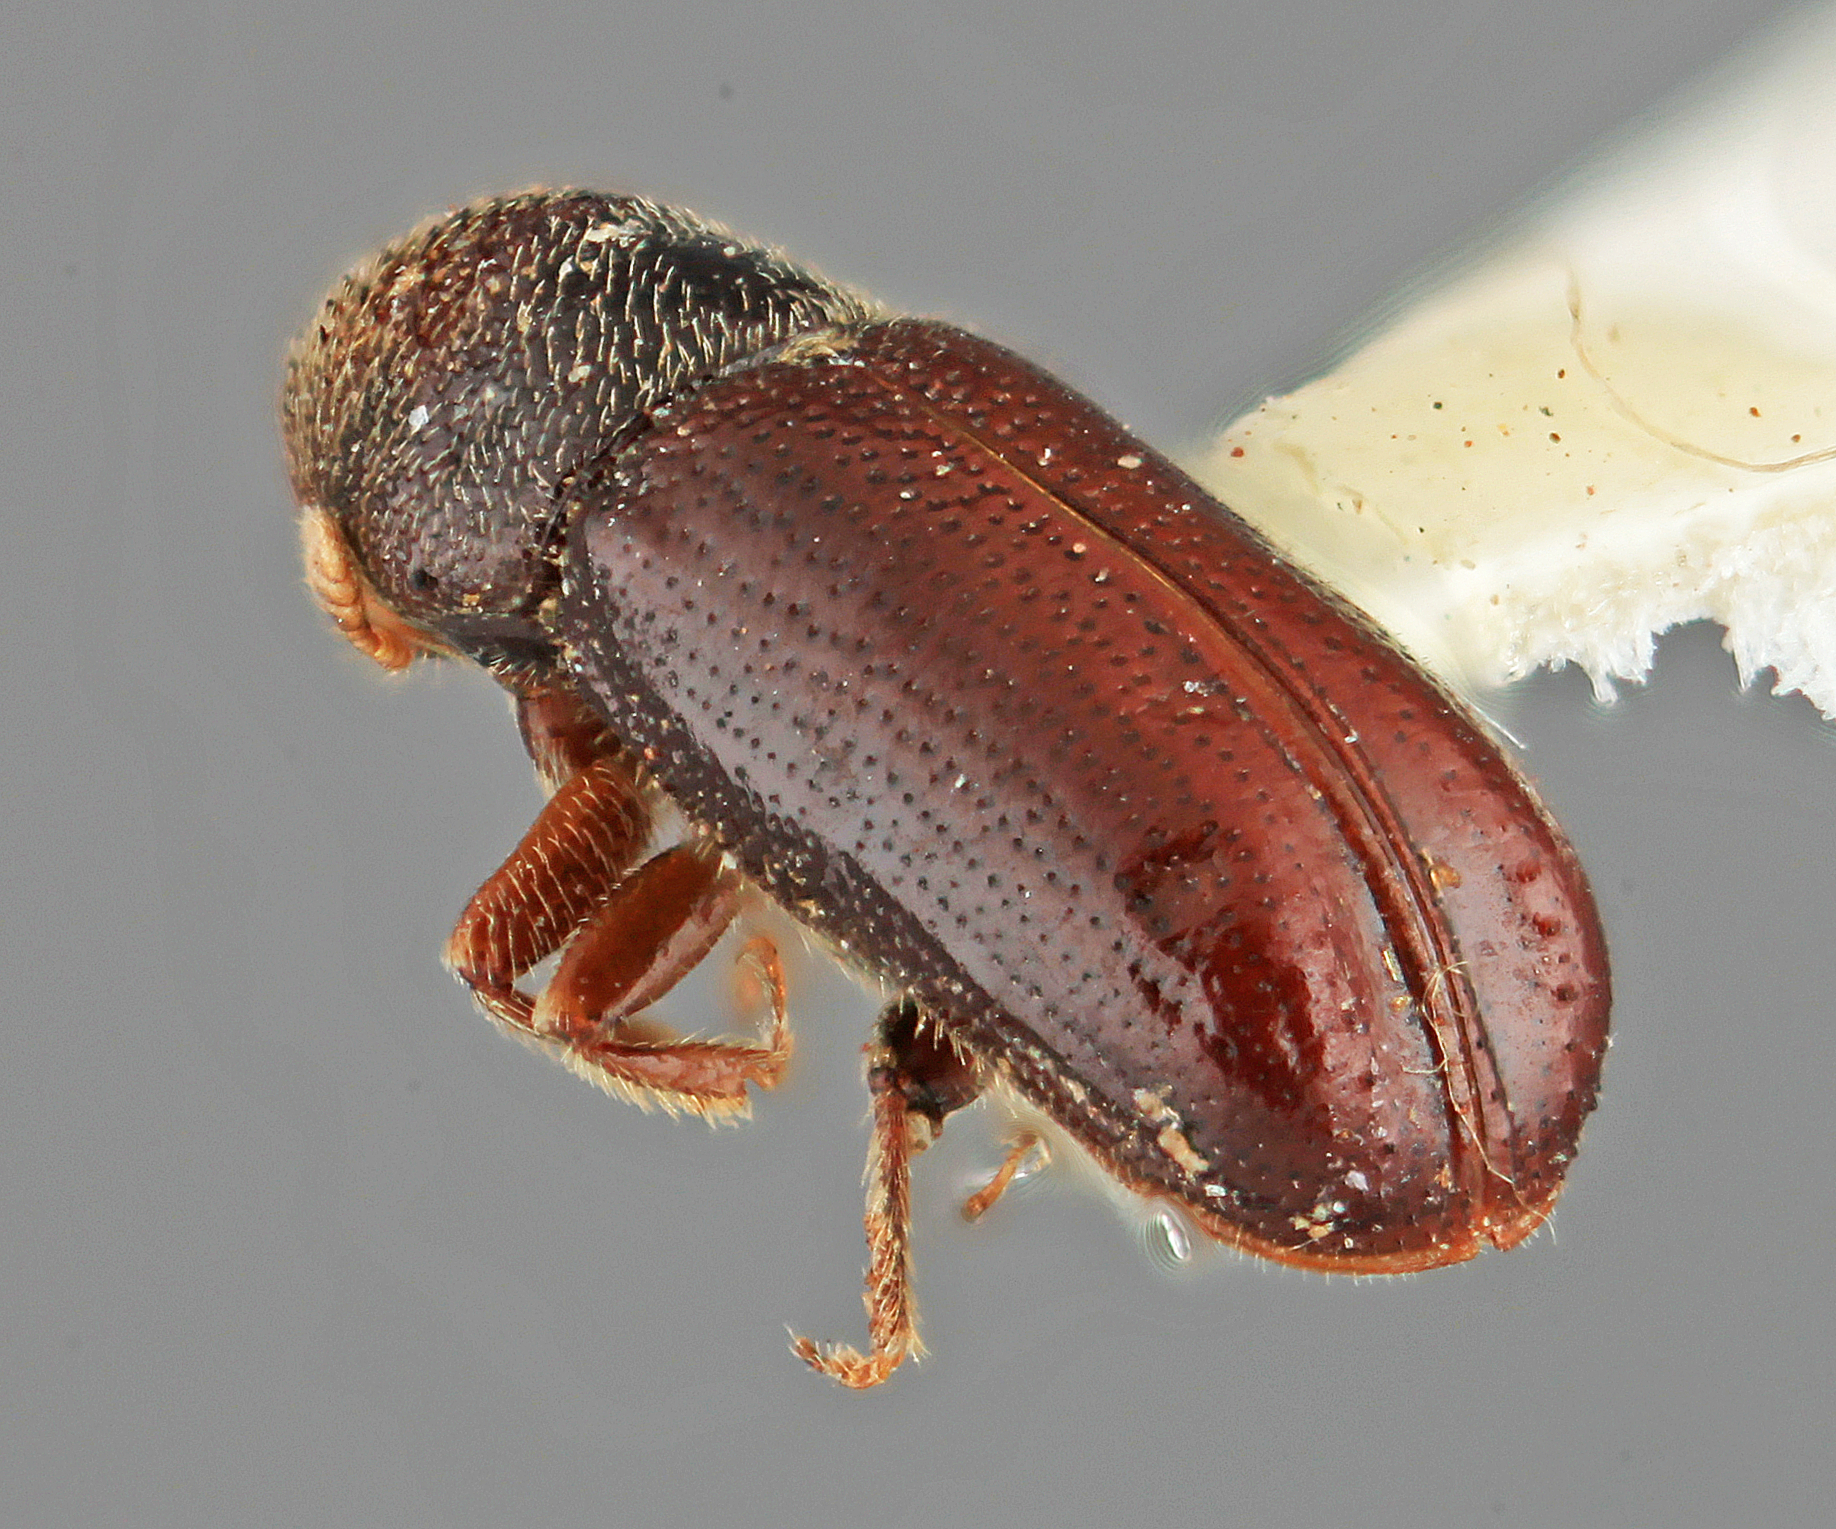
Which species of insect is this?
Pityophthorus toralis
